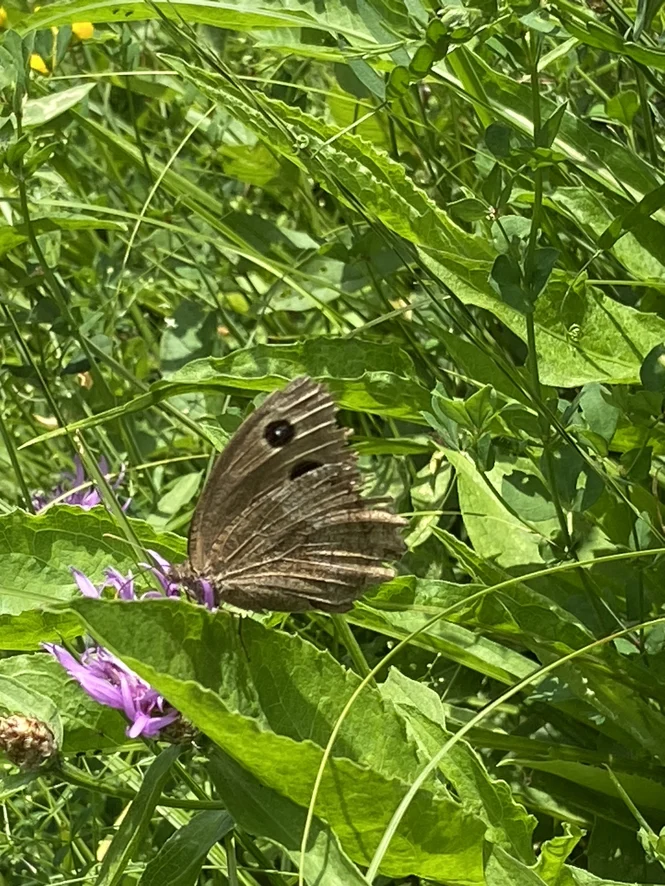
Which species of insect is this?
Minois dryas
